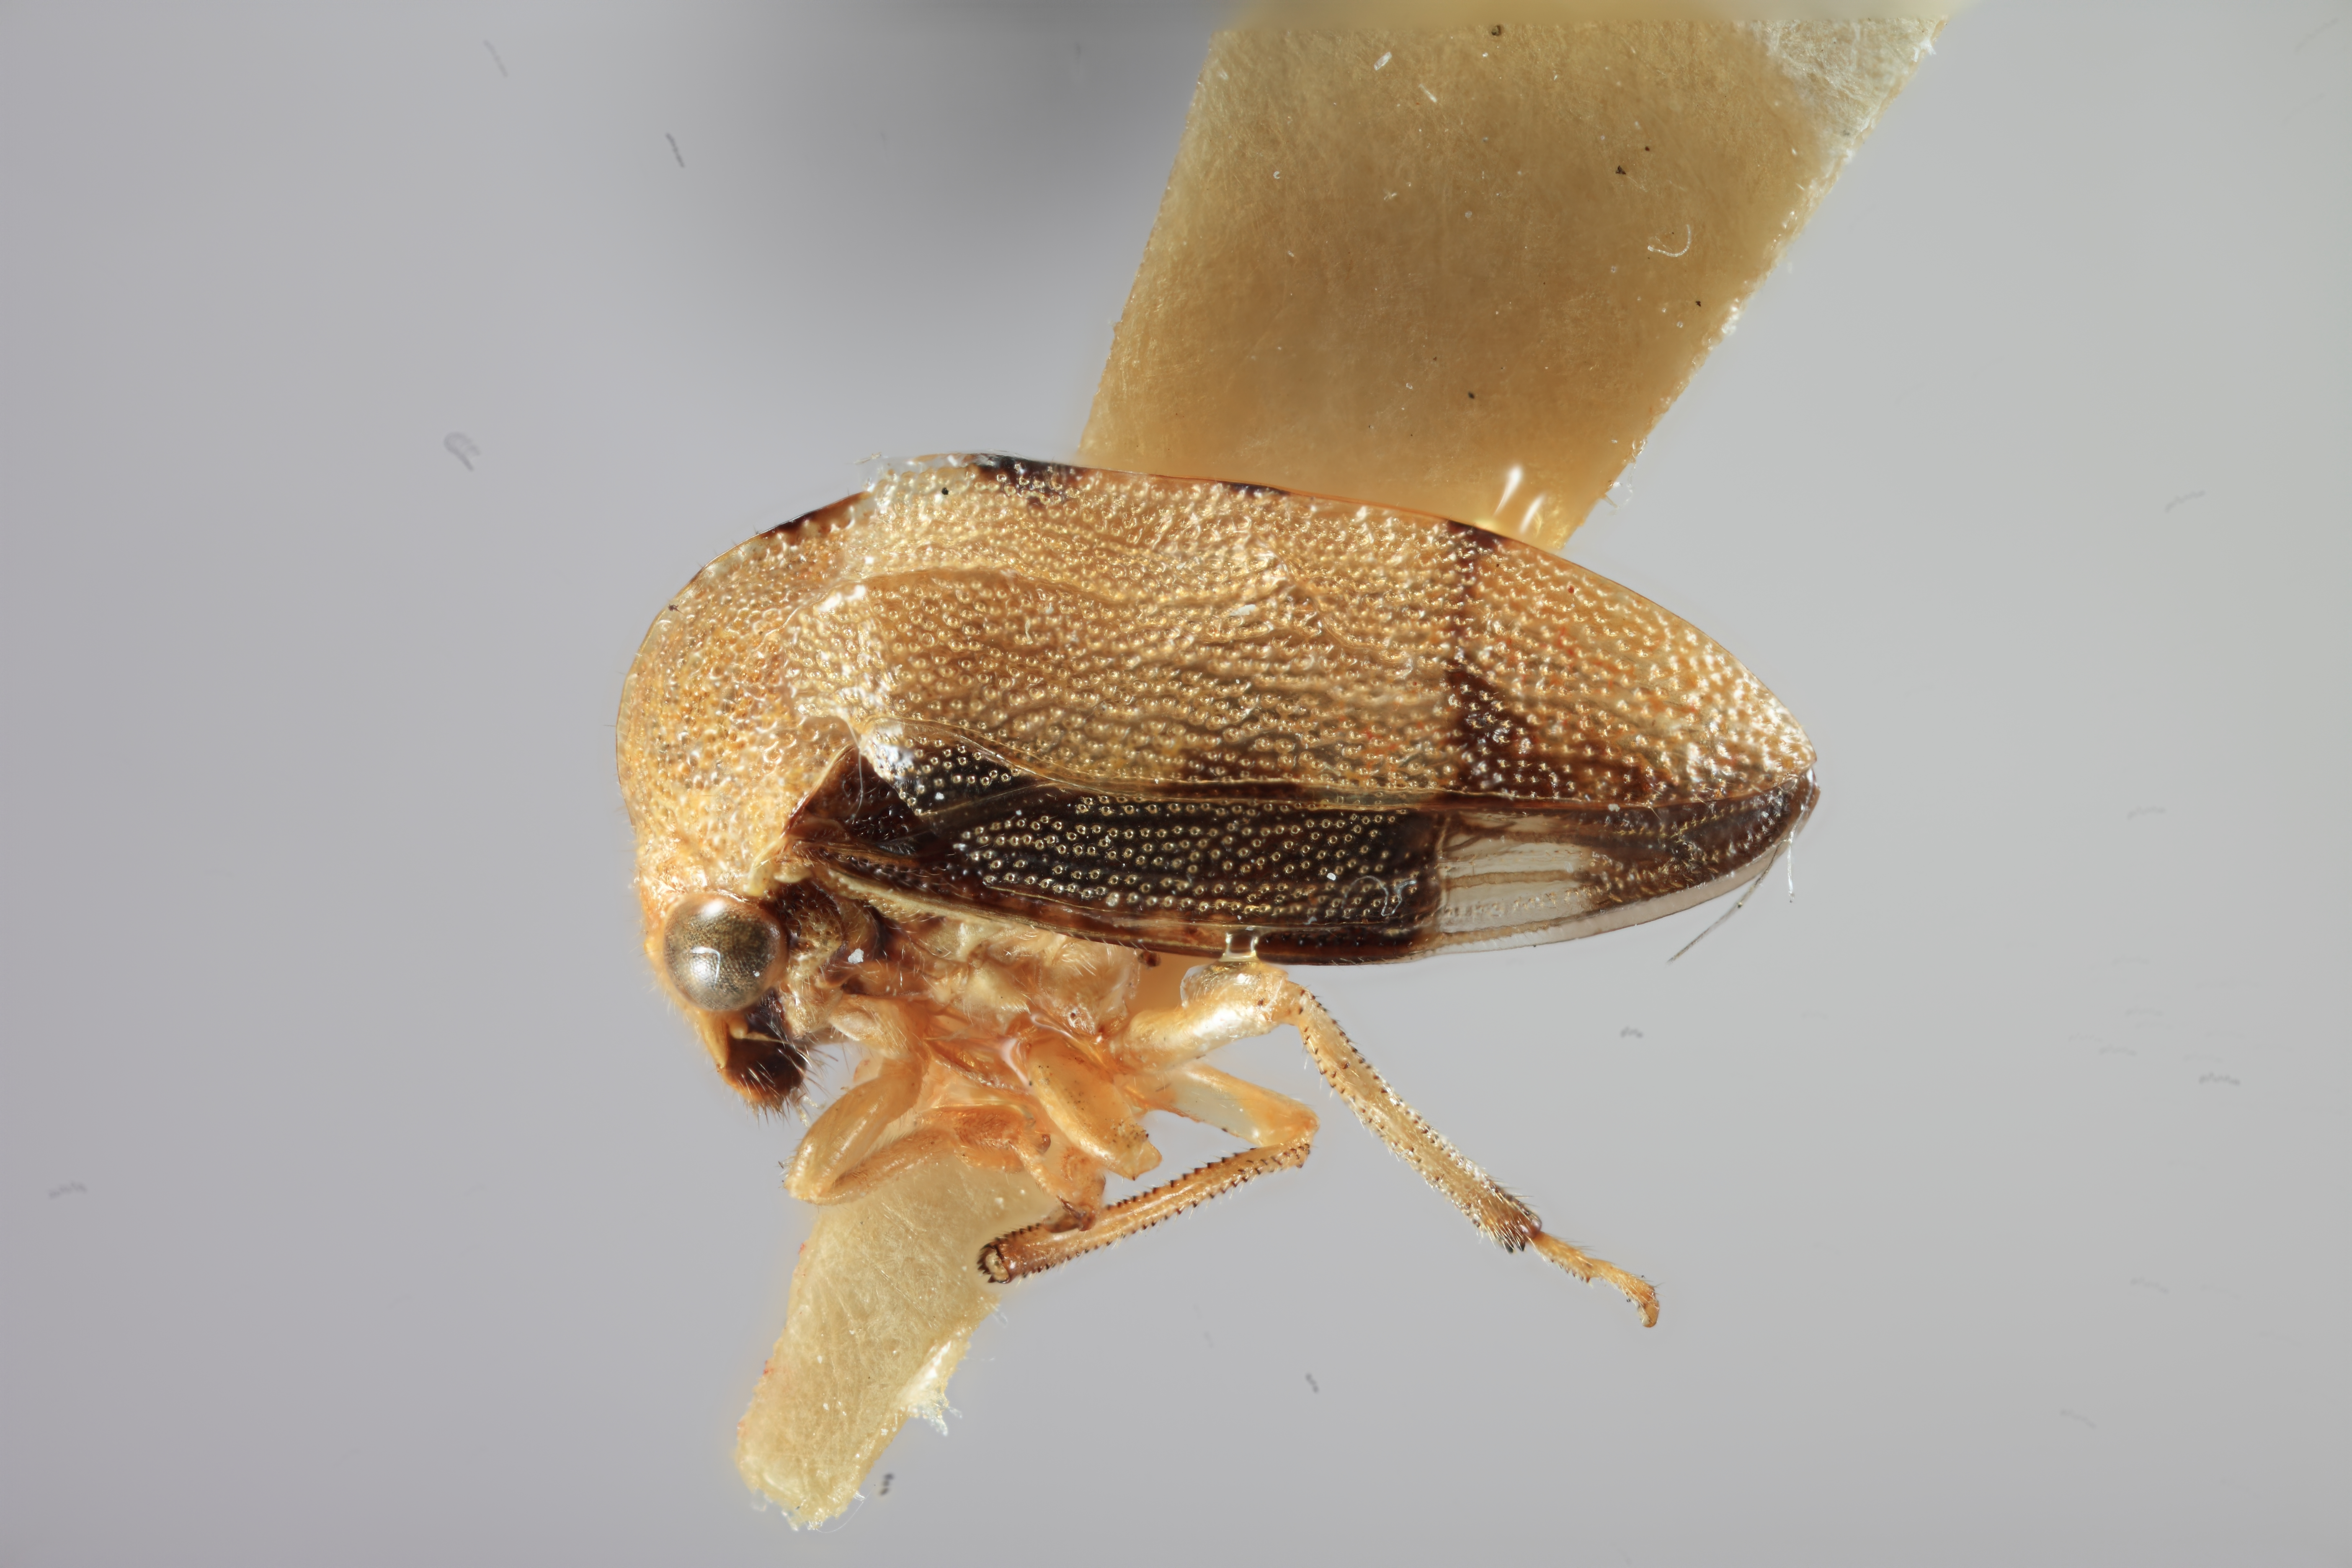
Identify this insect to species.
Aphetea nigropicta
